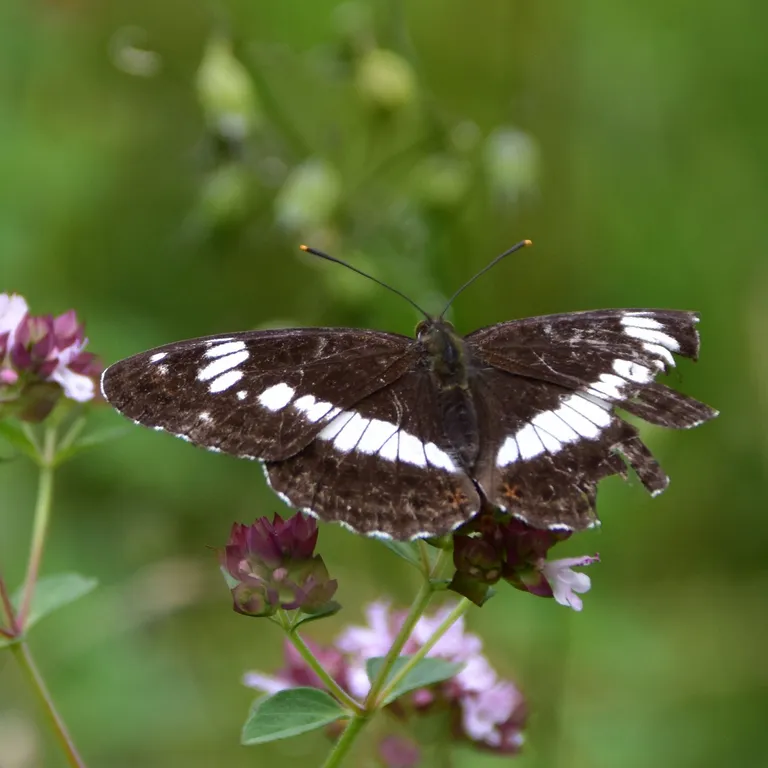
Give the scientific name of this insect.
Limenitis camilla (also Ladoga camilla)
